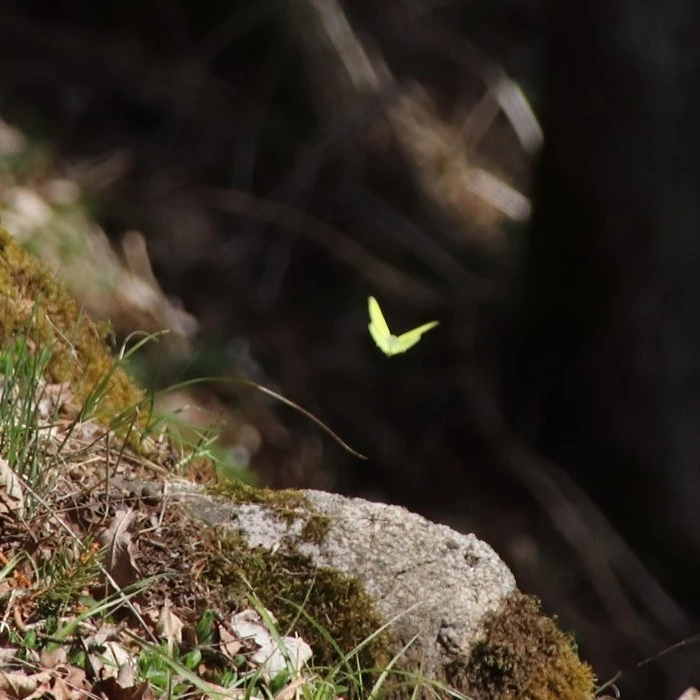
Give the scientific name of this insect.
Gonepteryx rhamni
